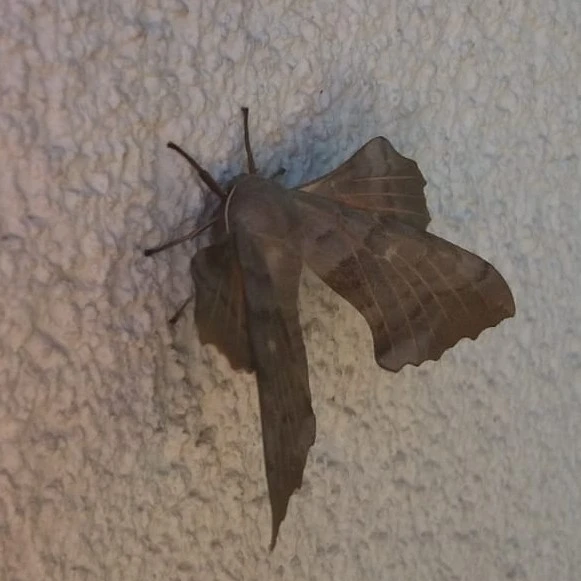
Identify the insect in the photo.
Laothoe populi
